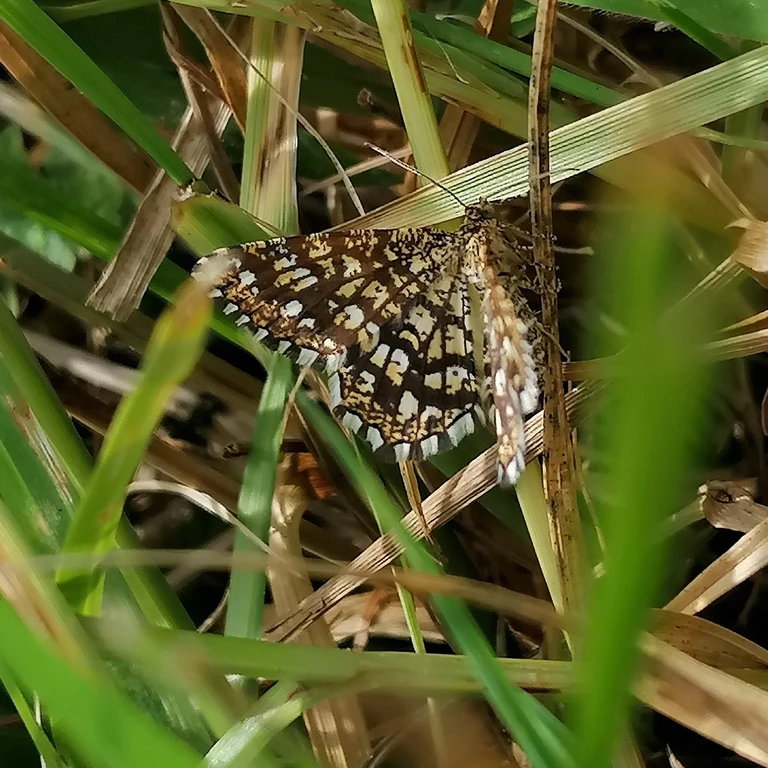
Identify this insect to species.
Chiasmia clathrata
